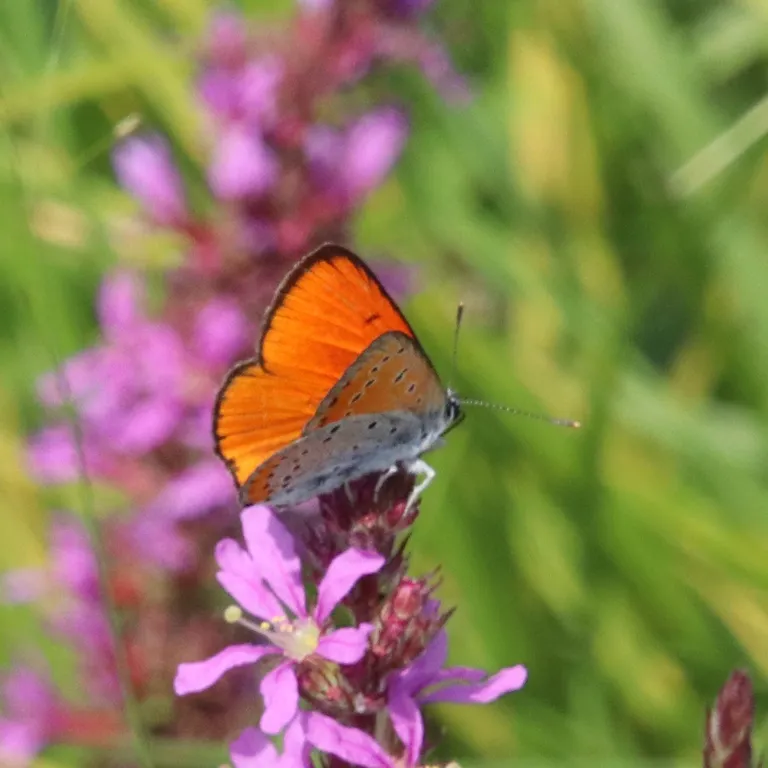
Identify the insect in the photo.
Lycaena dispar
